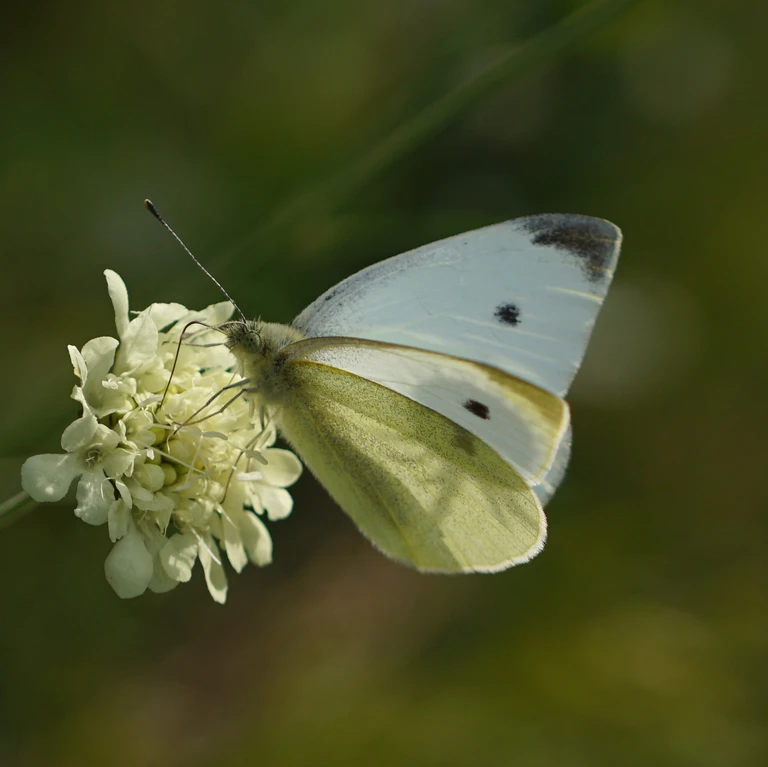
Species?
Pieris rapae
